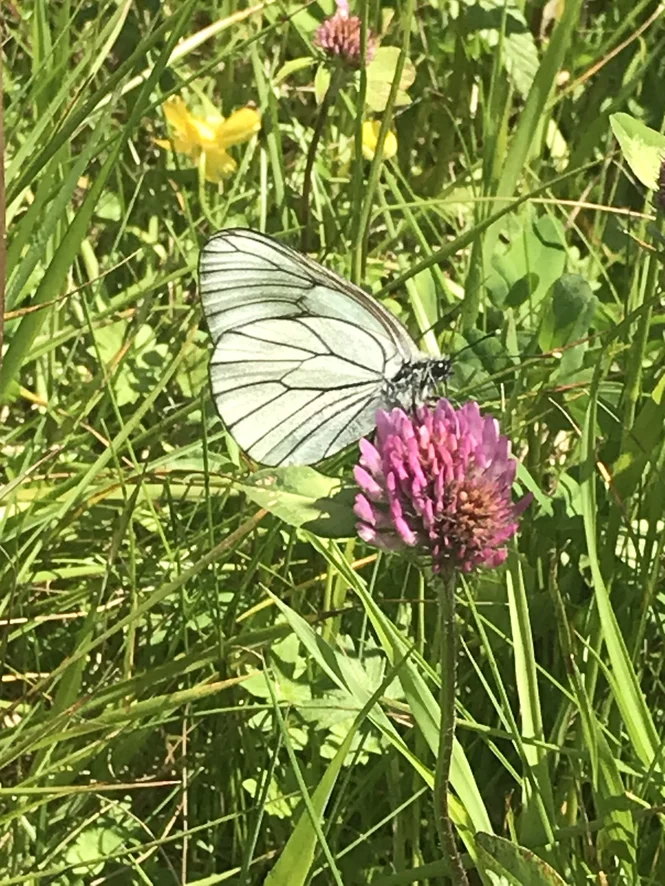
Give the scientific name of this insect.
Aporia crataegi
